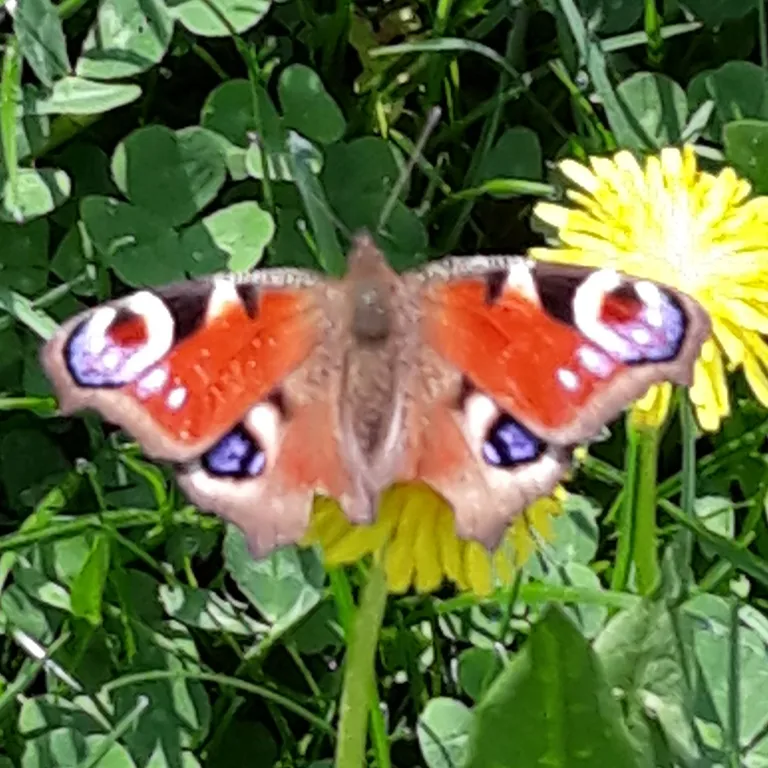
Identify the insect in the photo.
Aglais io
